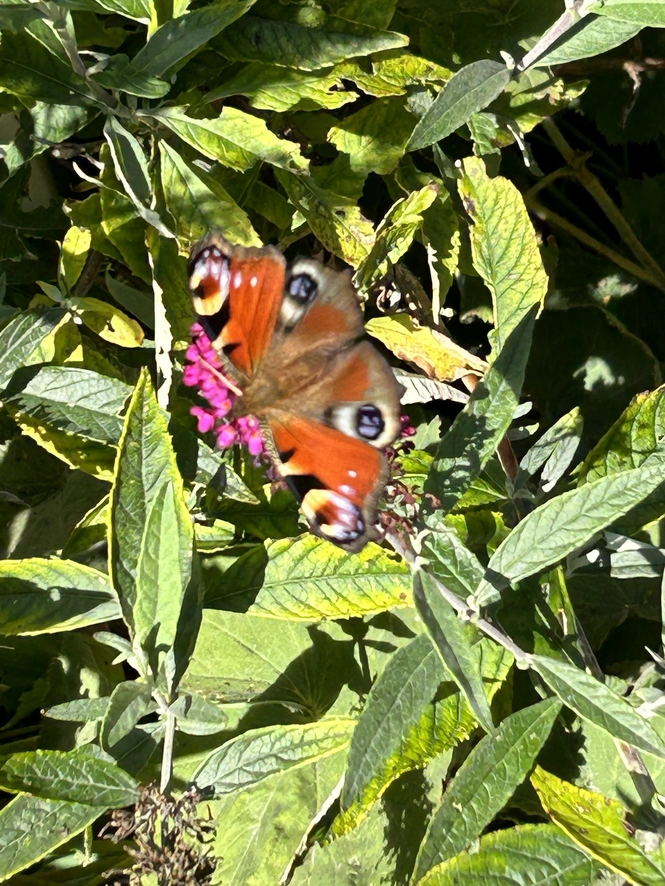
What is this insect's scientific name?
Aglais io
